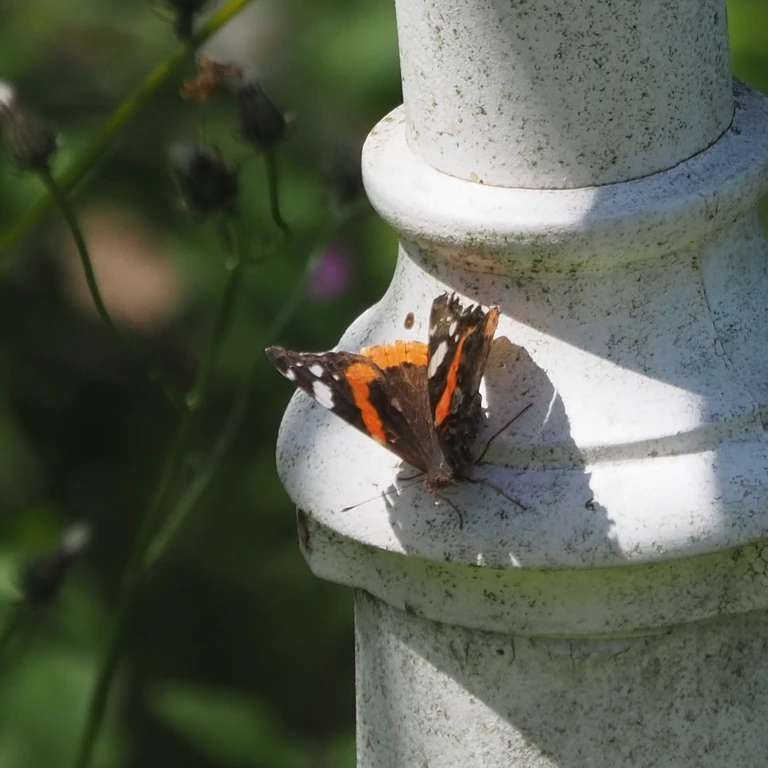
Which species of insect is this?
Vanessa atalanta
